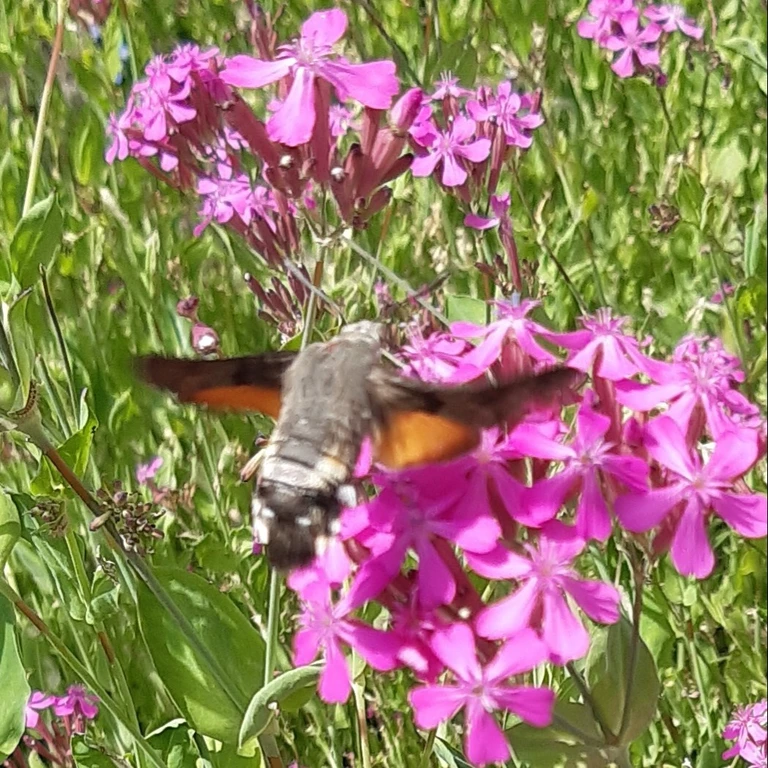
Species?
Macroglossum stellatarum
